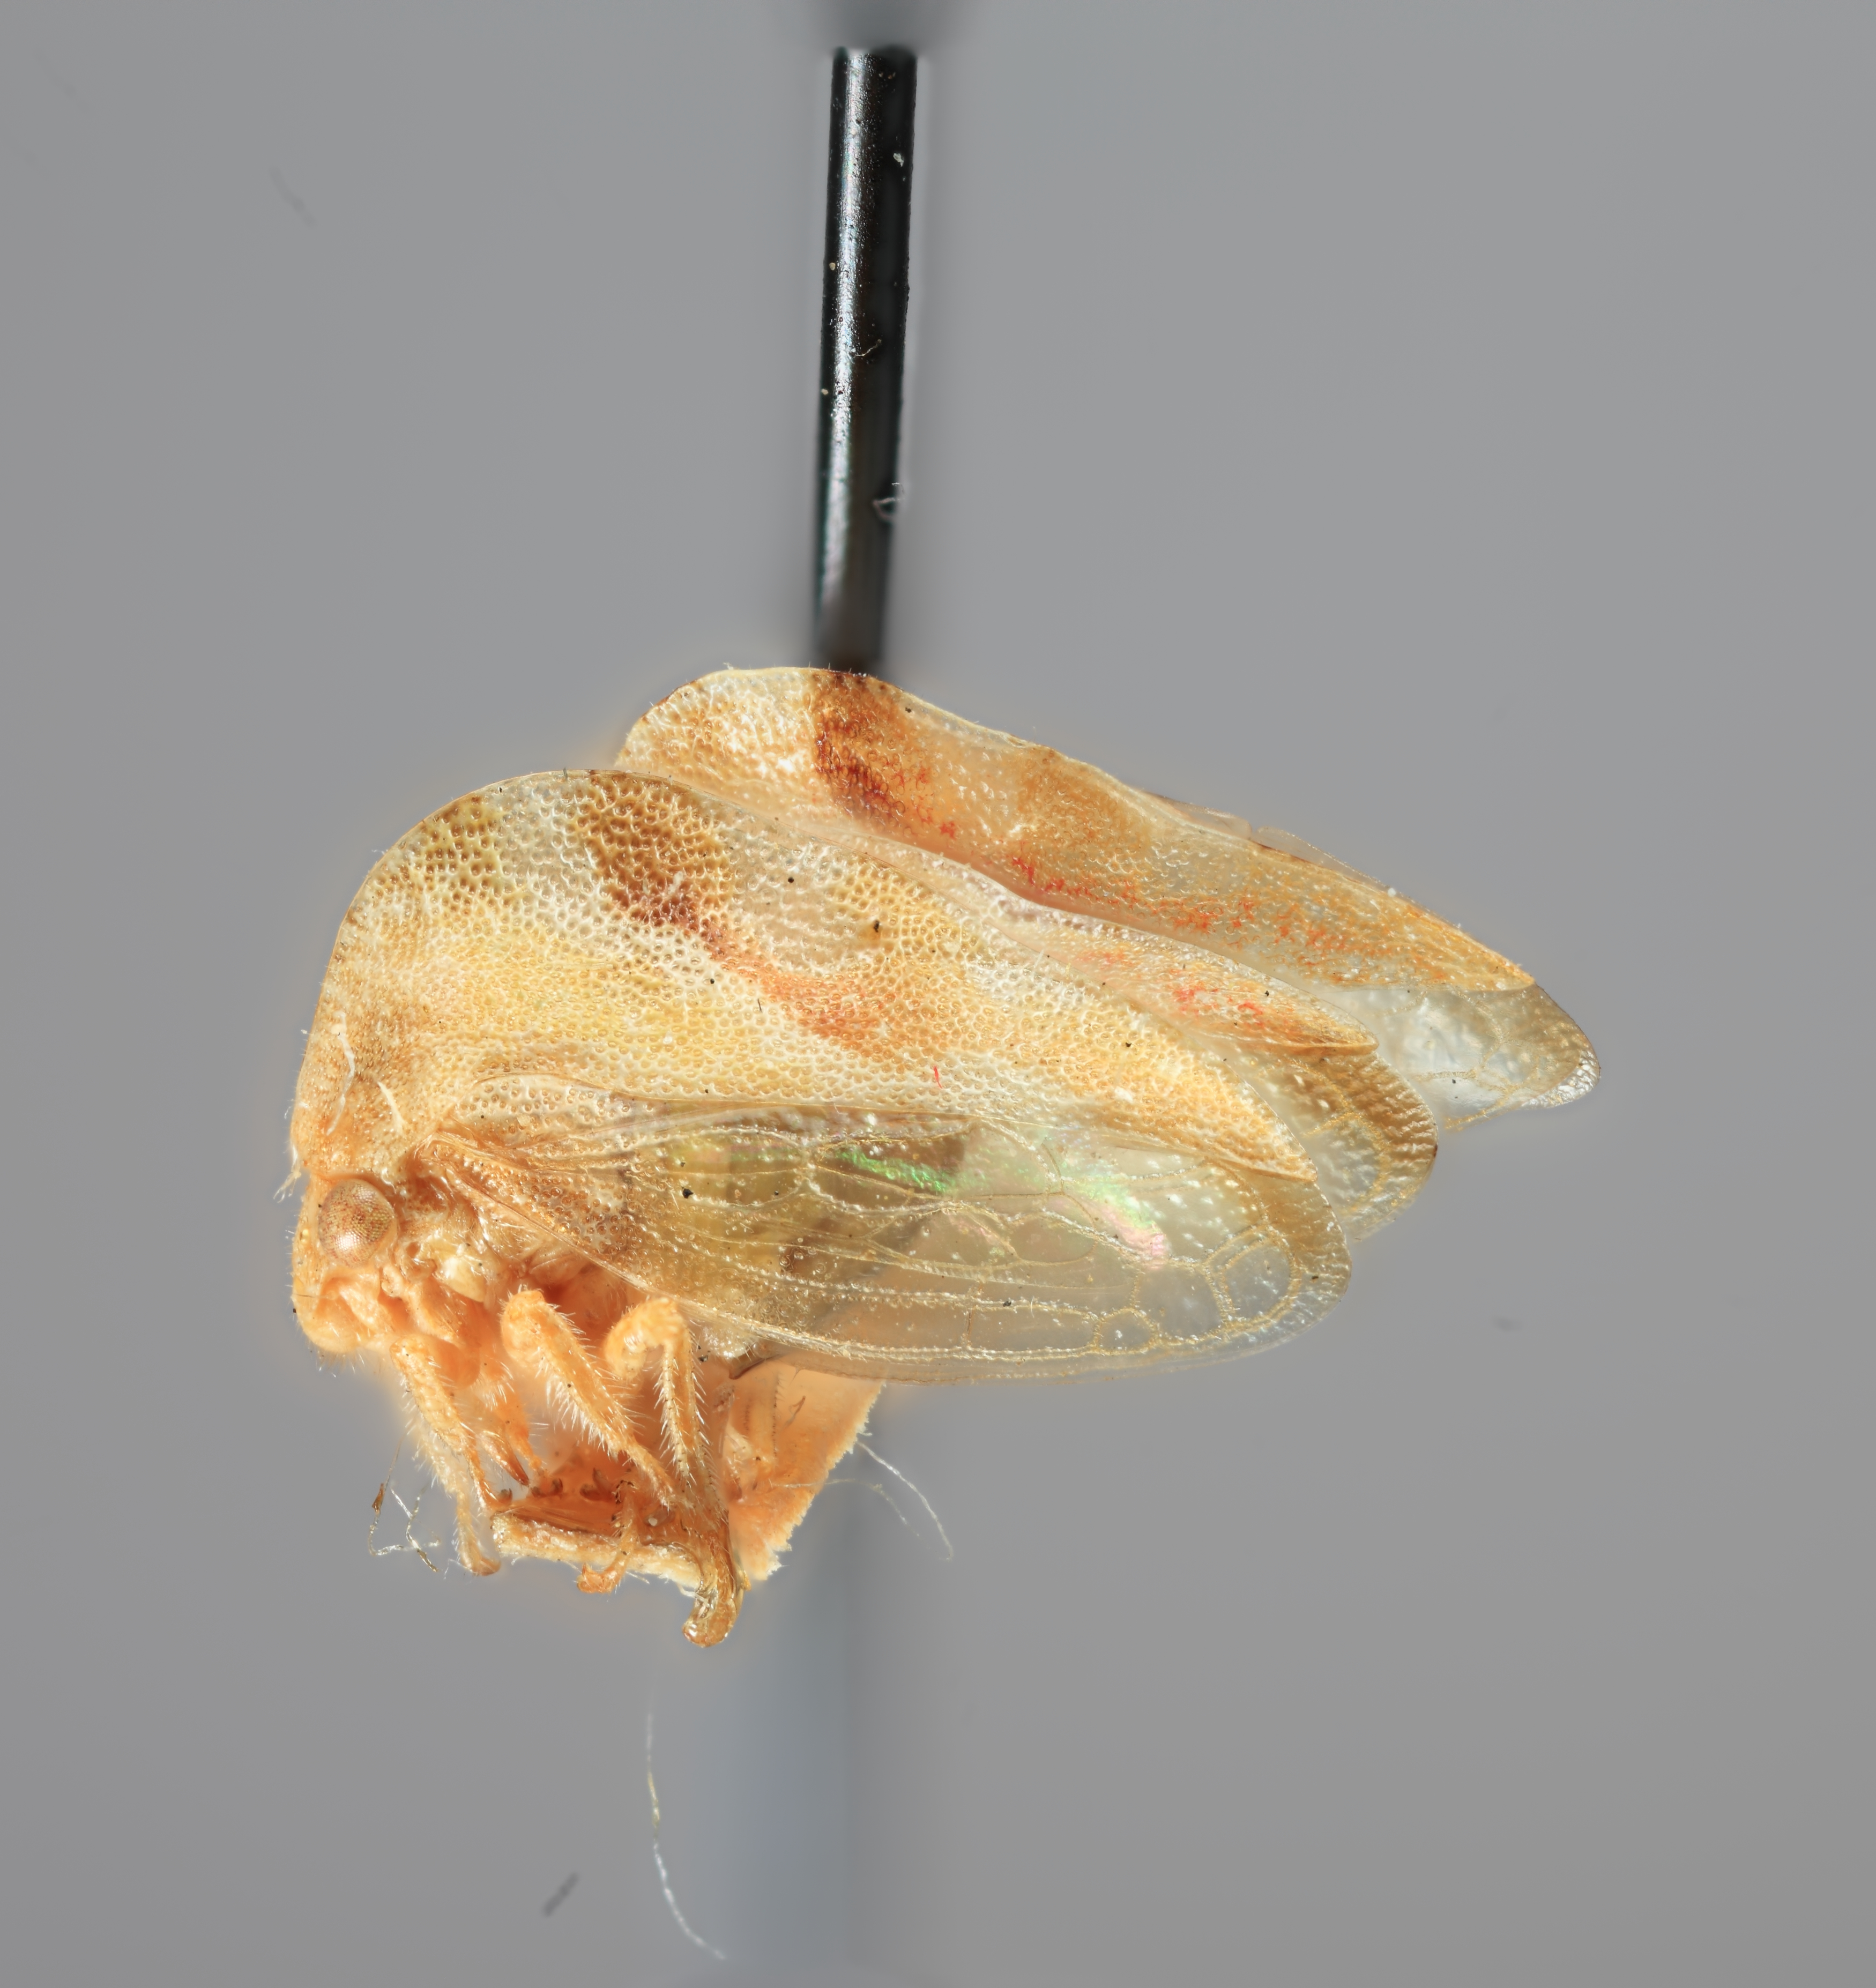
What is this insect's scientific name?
Cyrtolobus woodruffi
